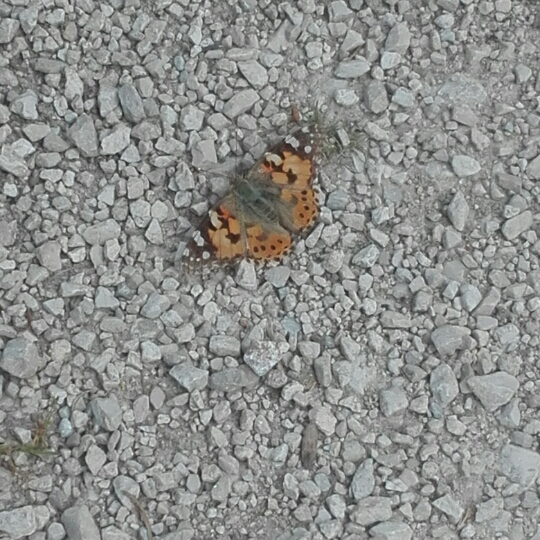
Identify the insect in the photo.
Vanessa cardui
